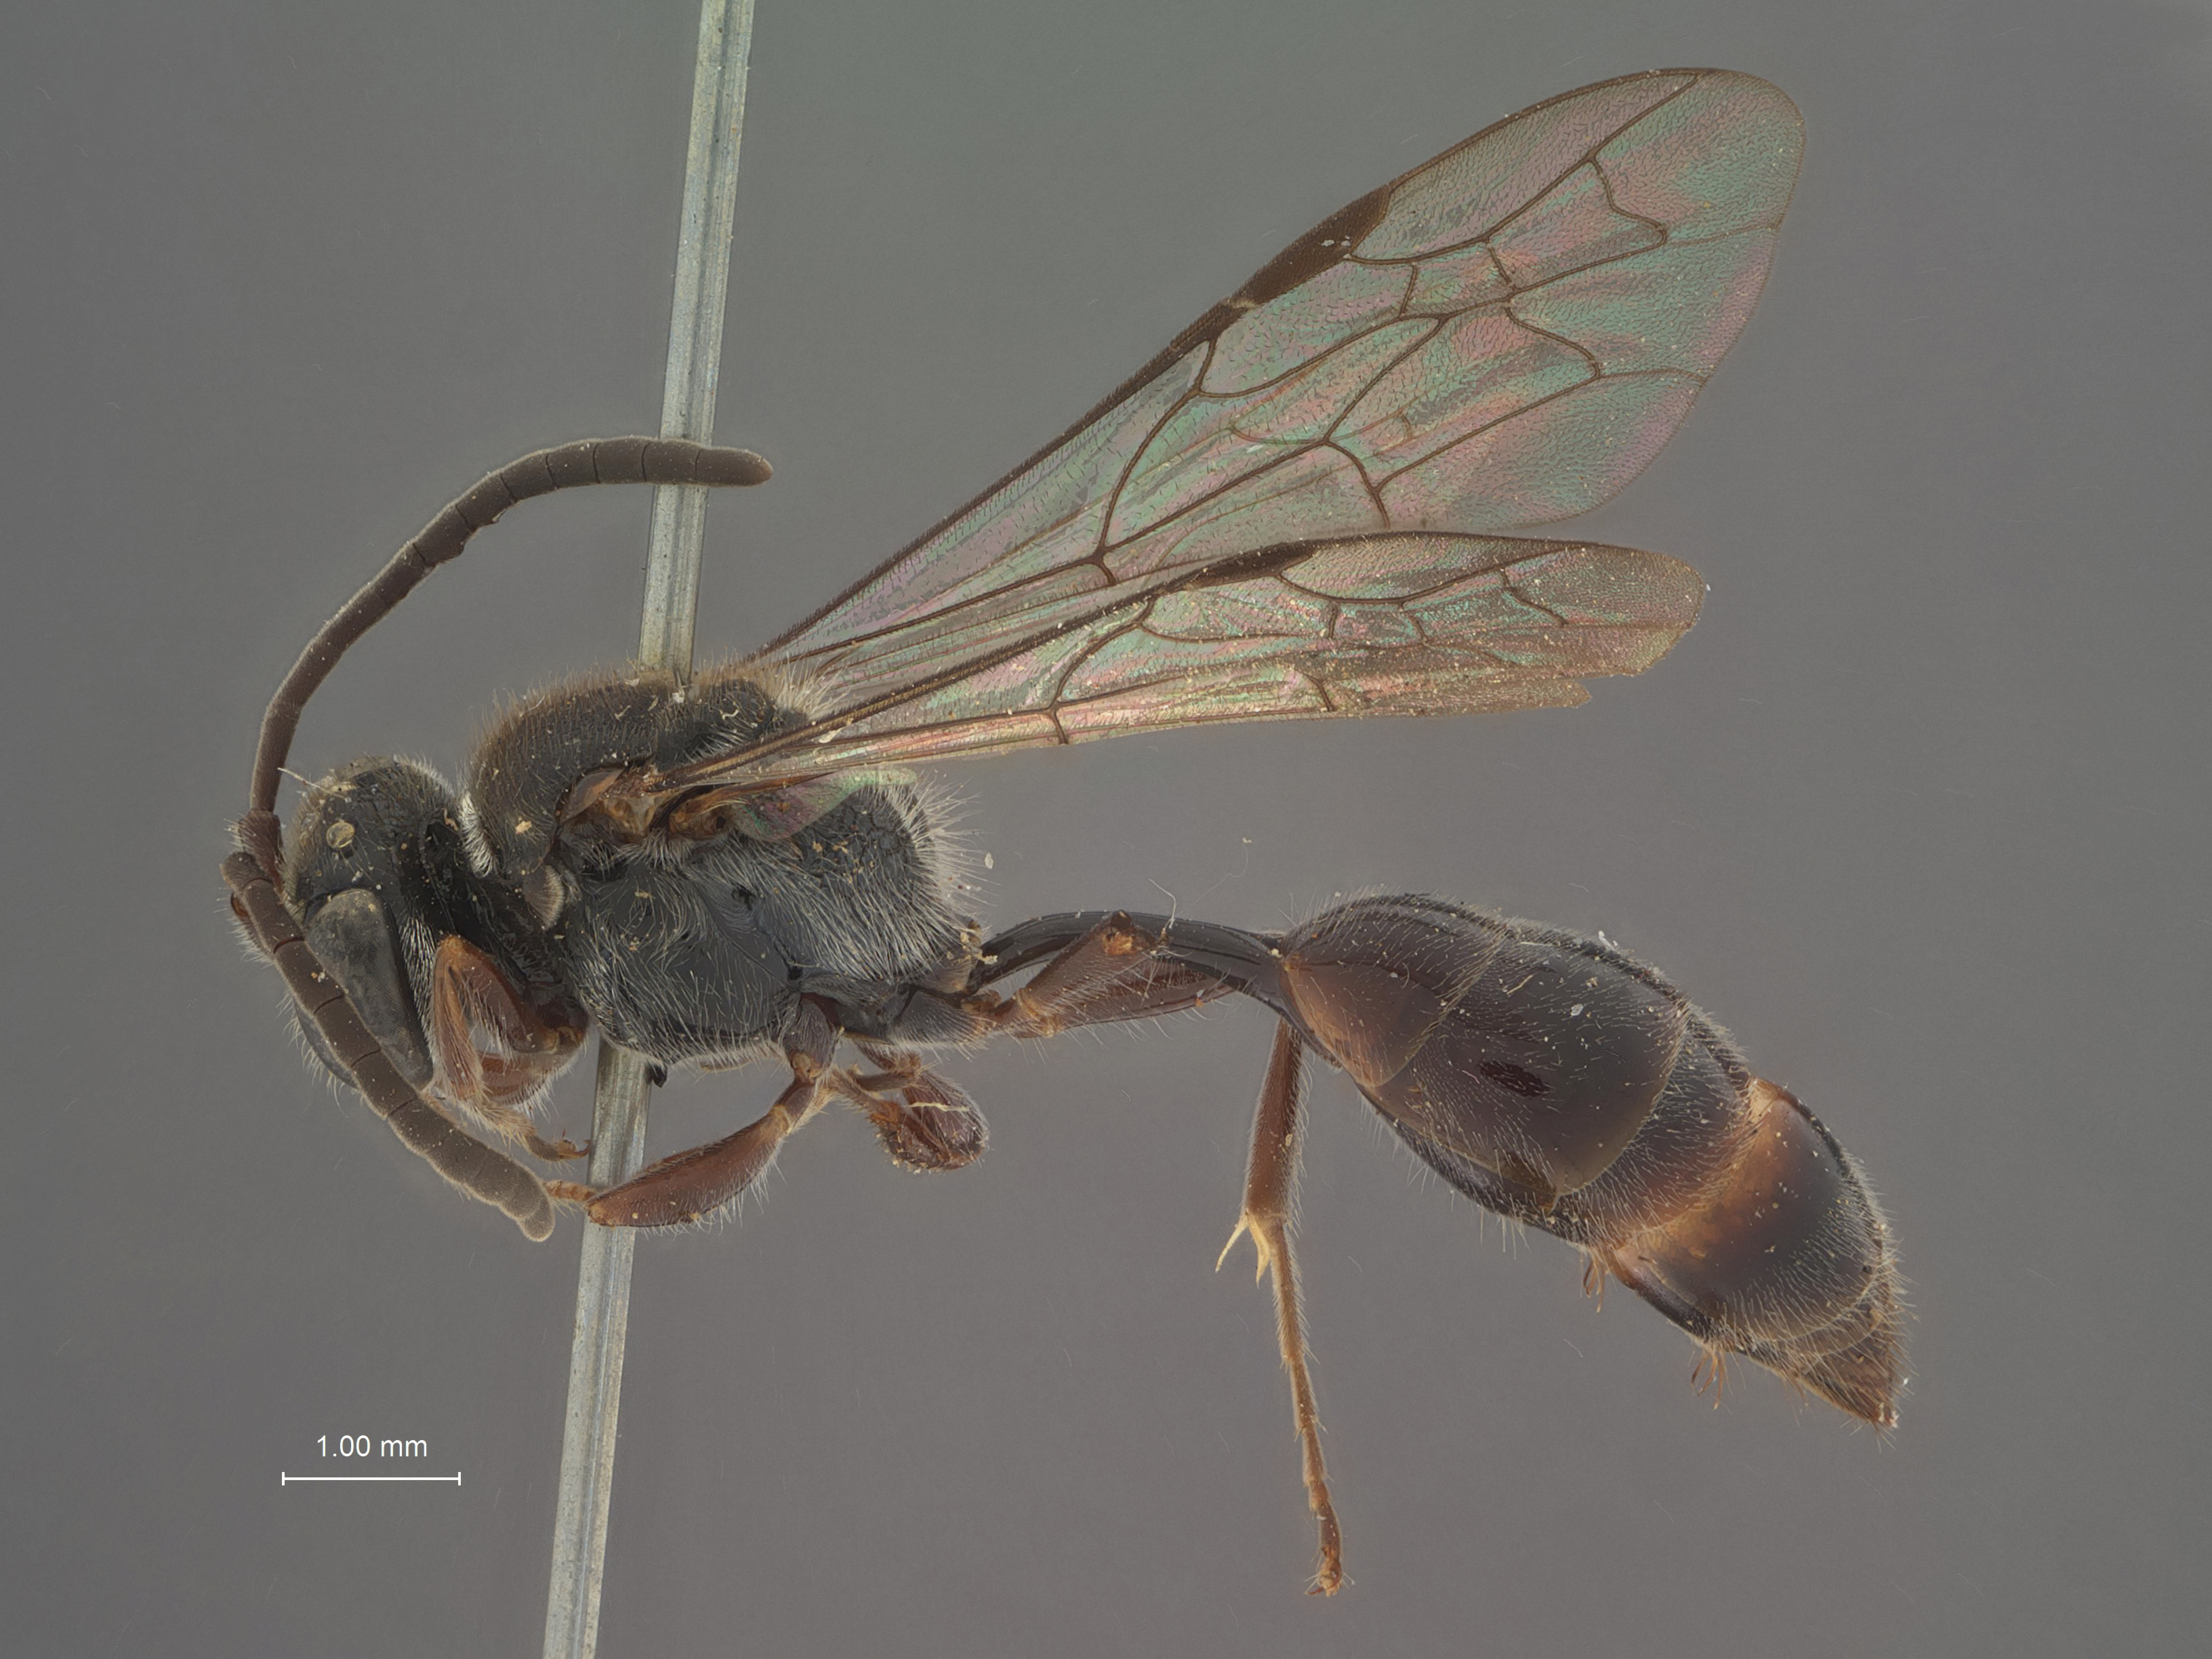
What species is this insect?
Mimesa melanosoma
